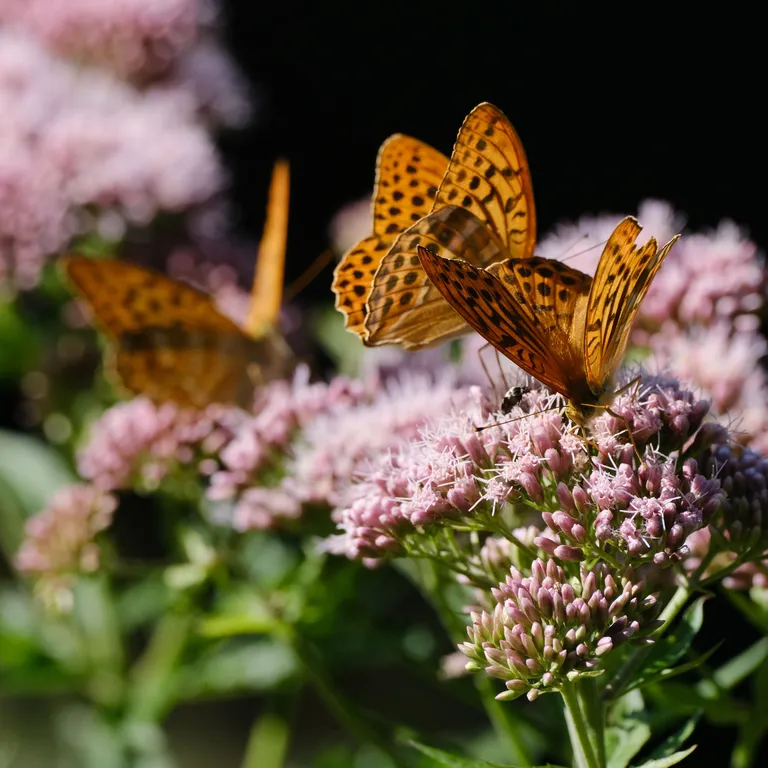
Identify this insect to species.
Argynnis paphia
